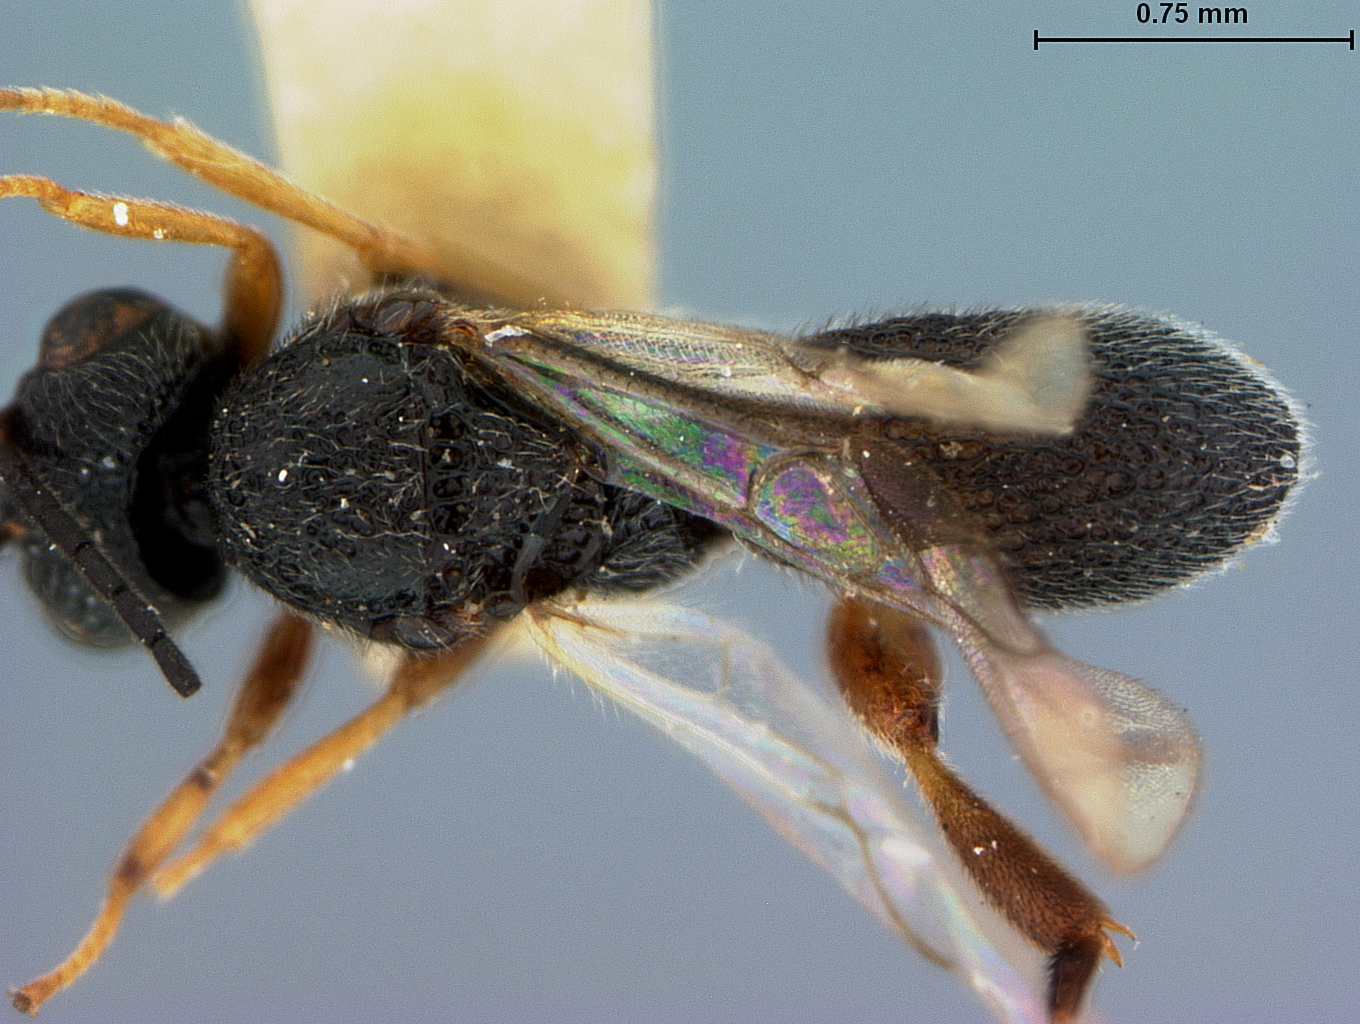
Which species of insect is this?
Urosigalphus paraguayensis
